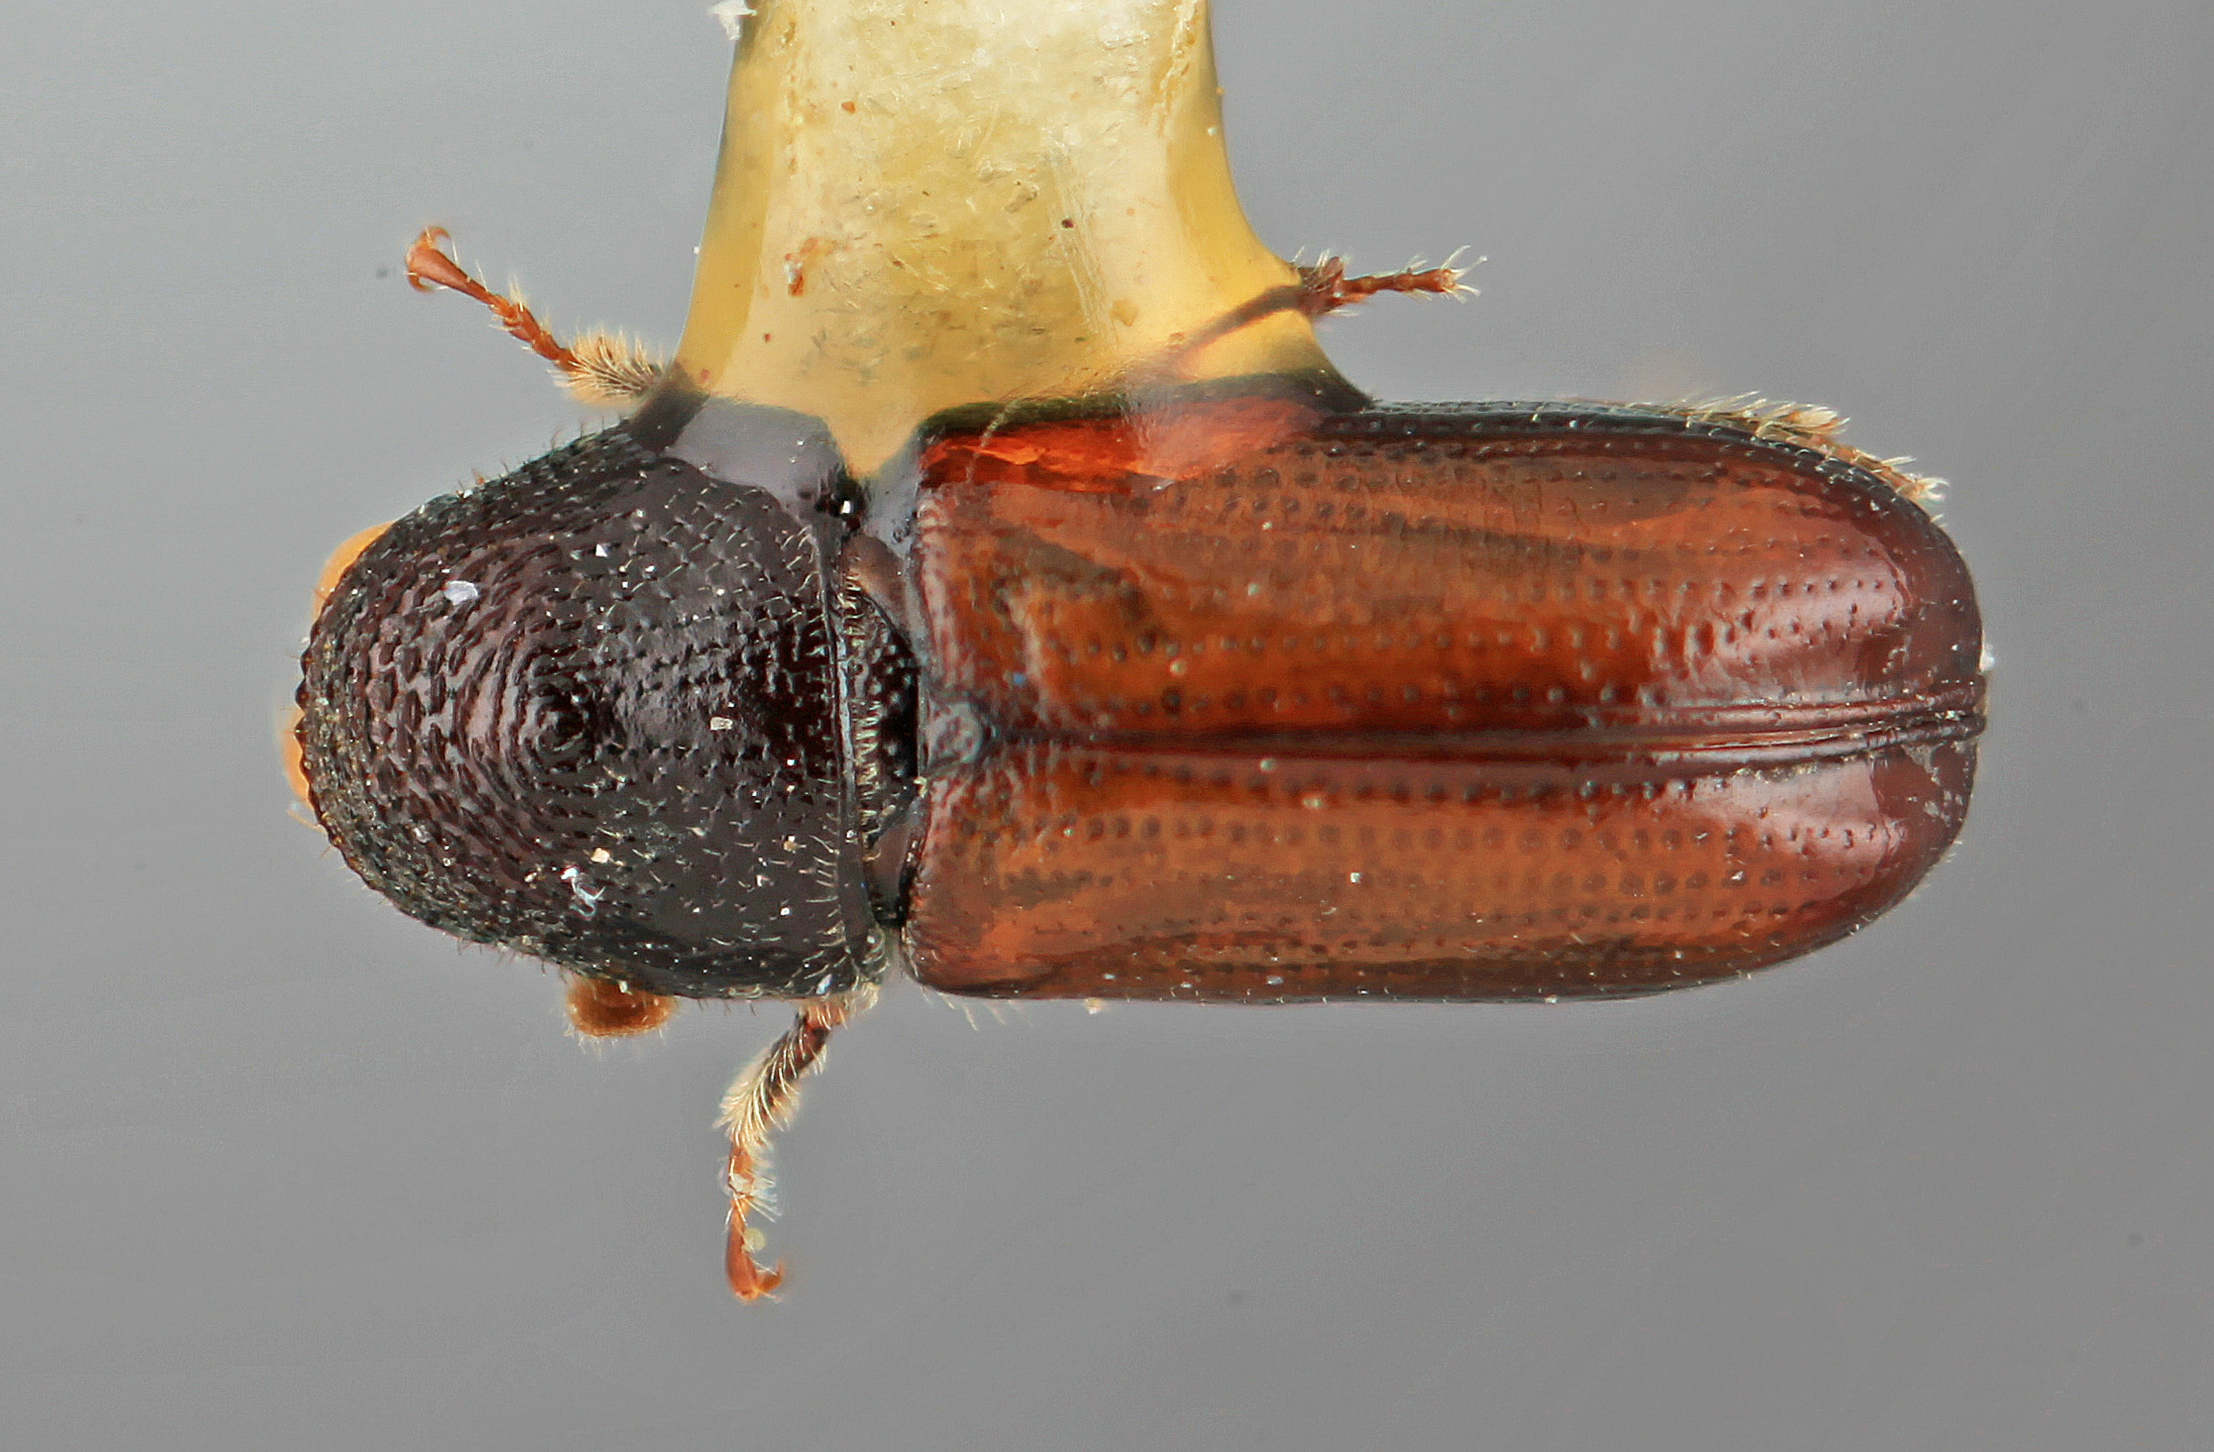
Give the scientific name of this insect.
Pityophthorus elatinus
